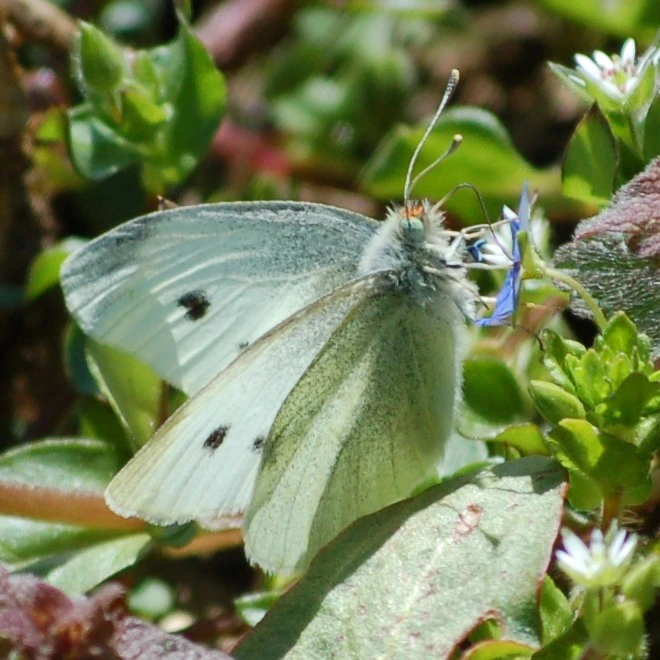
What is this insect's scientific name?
Pieris rapae
